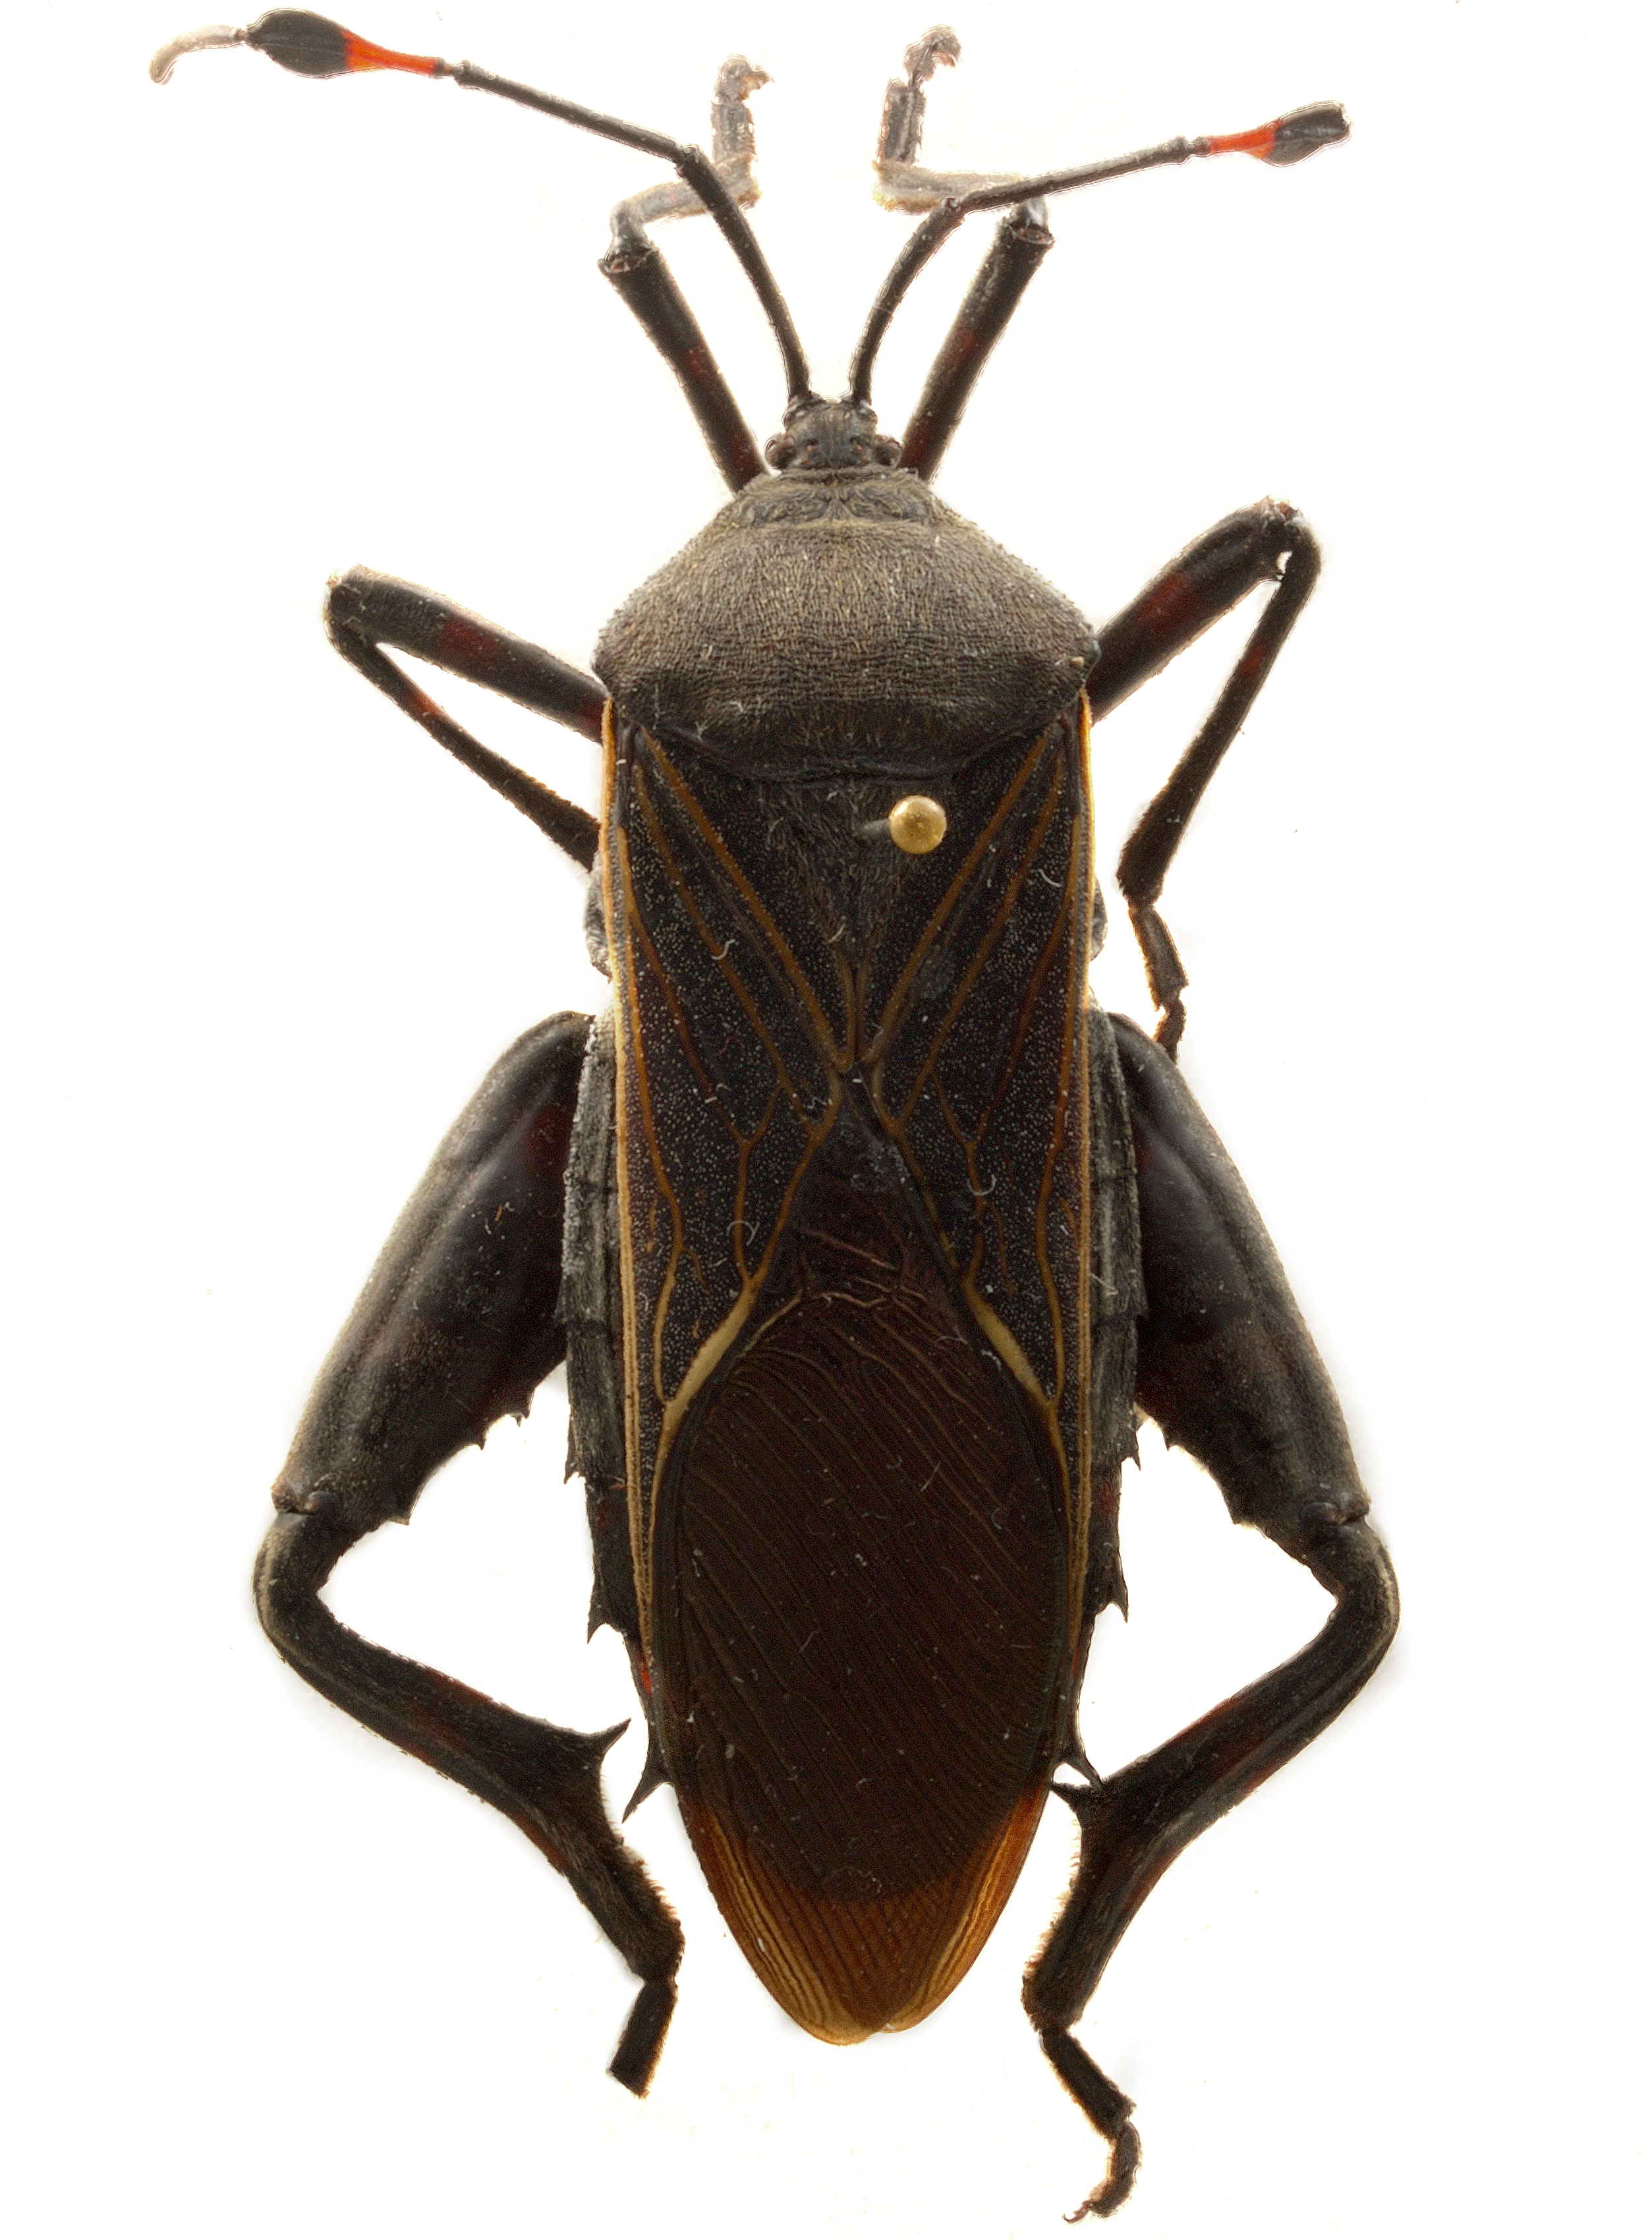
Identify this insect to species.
Thasus gigas
